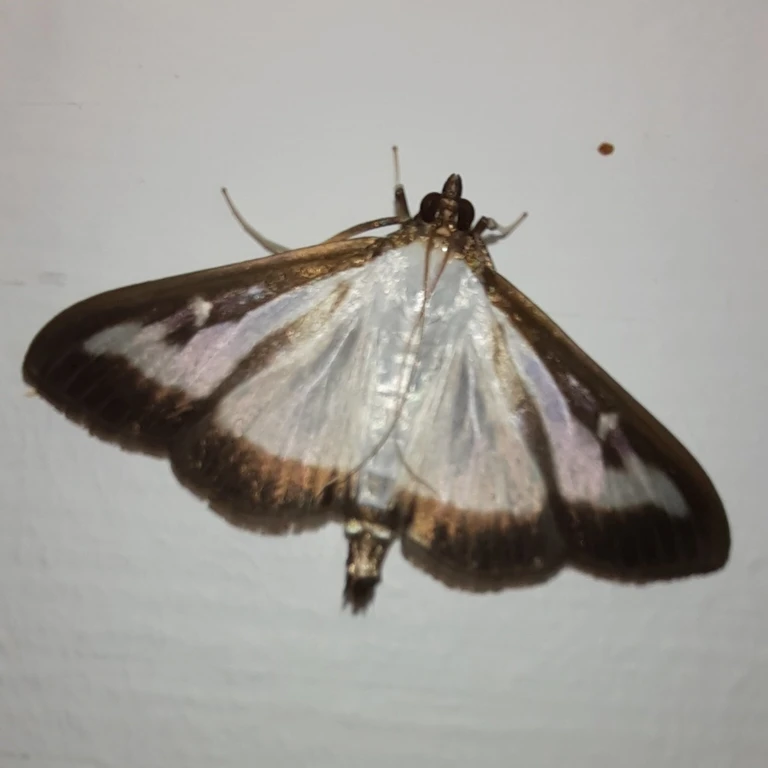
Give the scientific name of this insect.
Cydalima perspectalis
